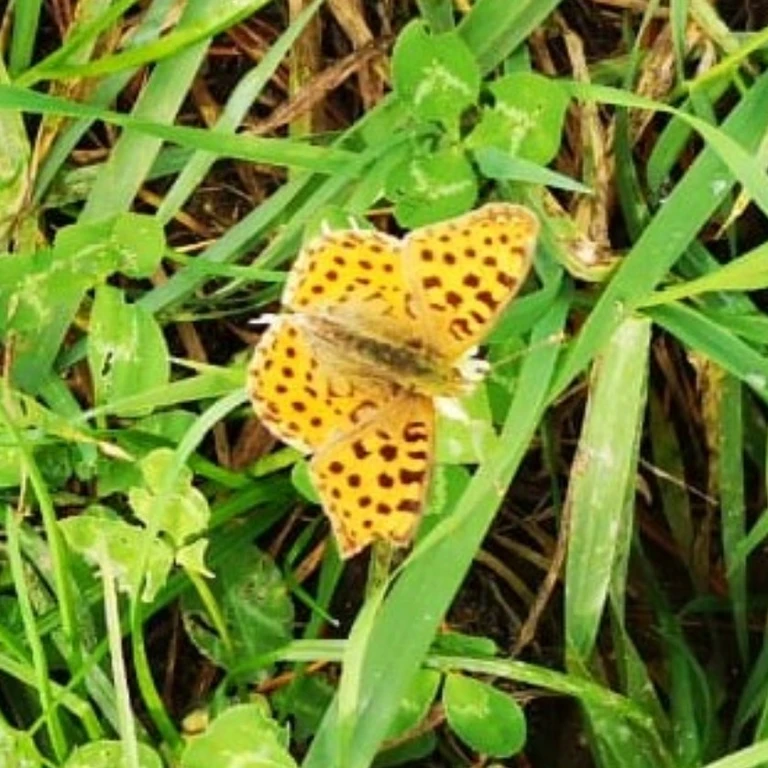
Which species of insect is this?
Issoria lathonia
